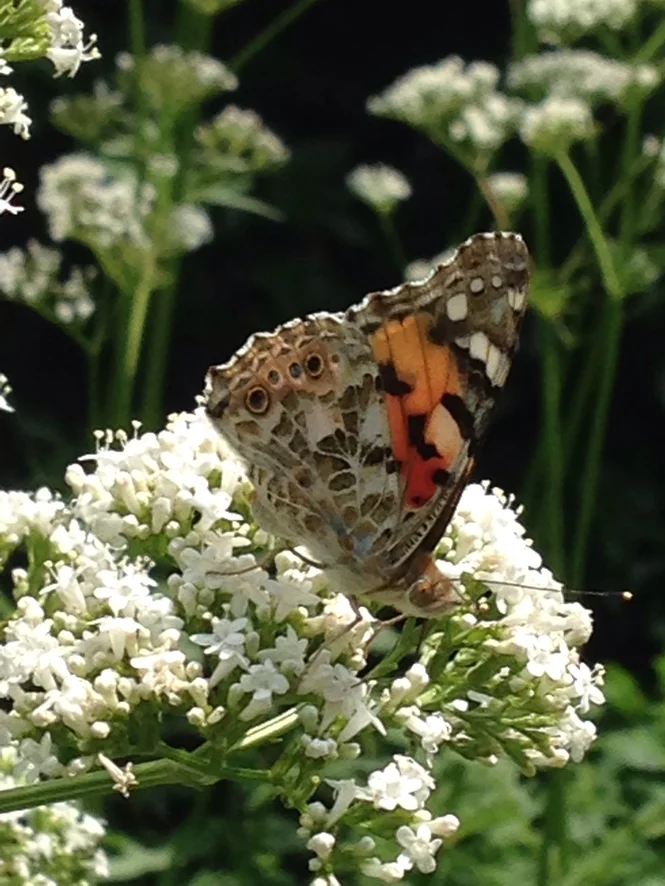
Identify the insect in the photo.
Vanessa cardui
